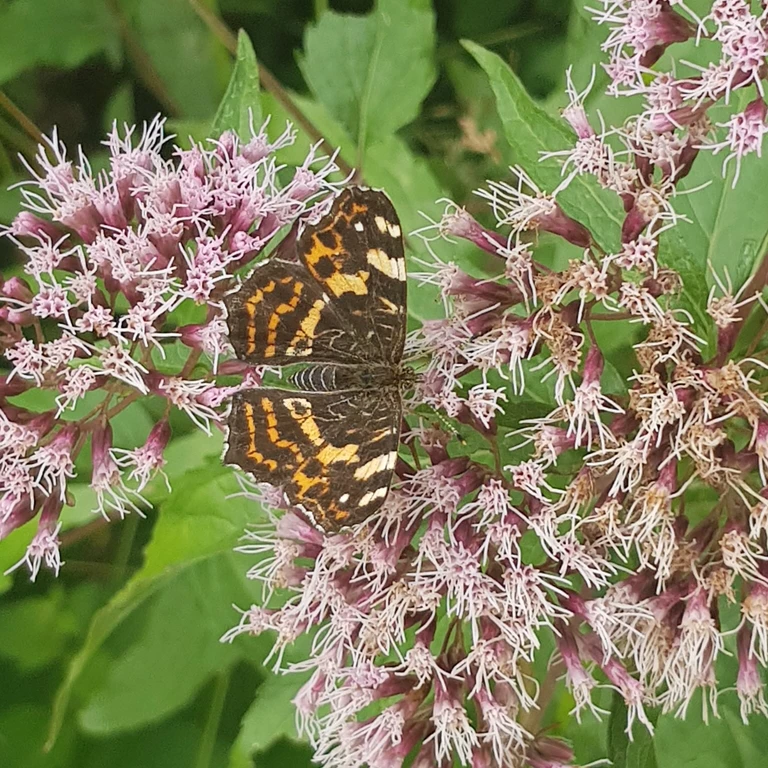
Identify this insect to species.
Araschnia levana
